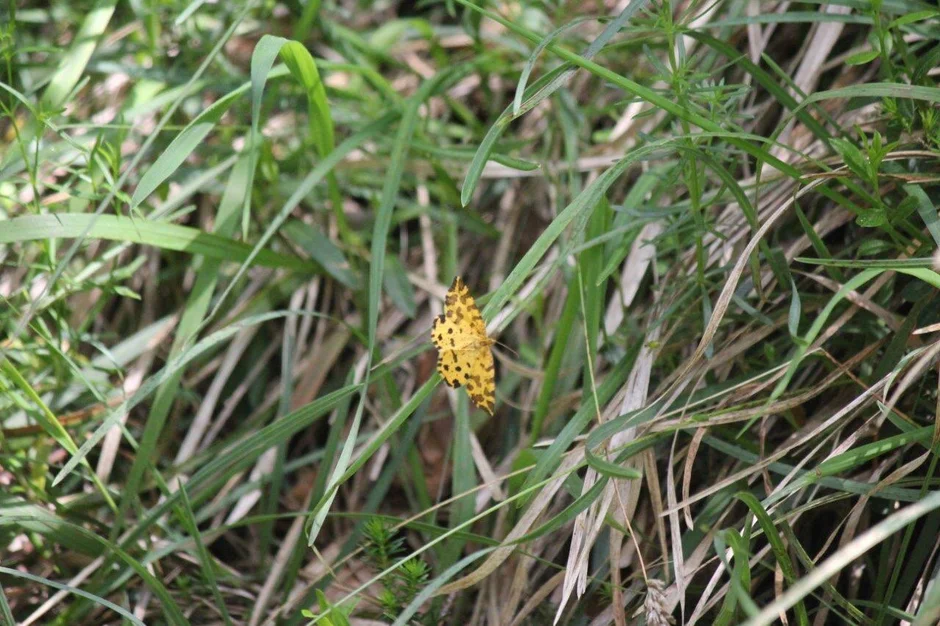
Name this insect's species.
Pseudopanthera macularia
